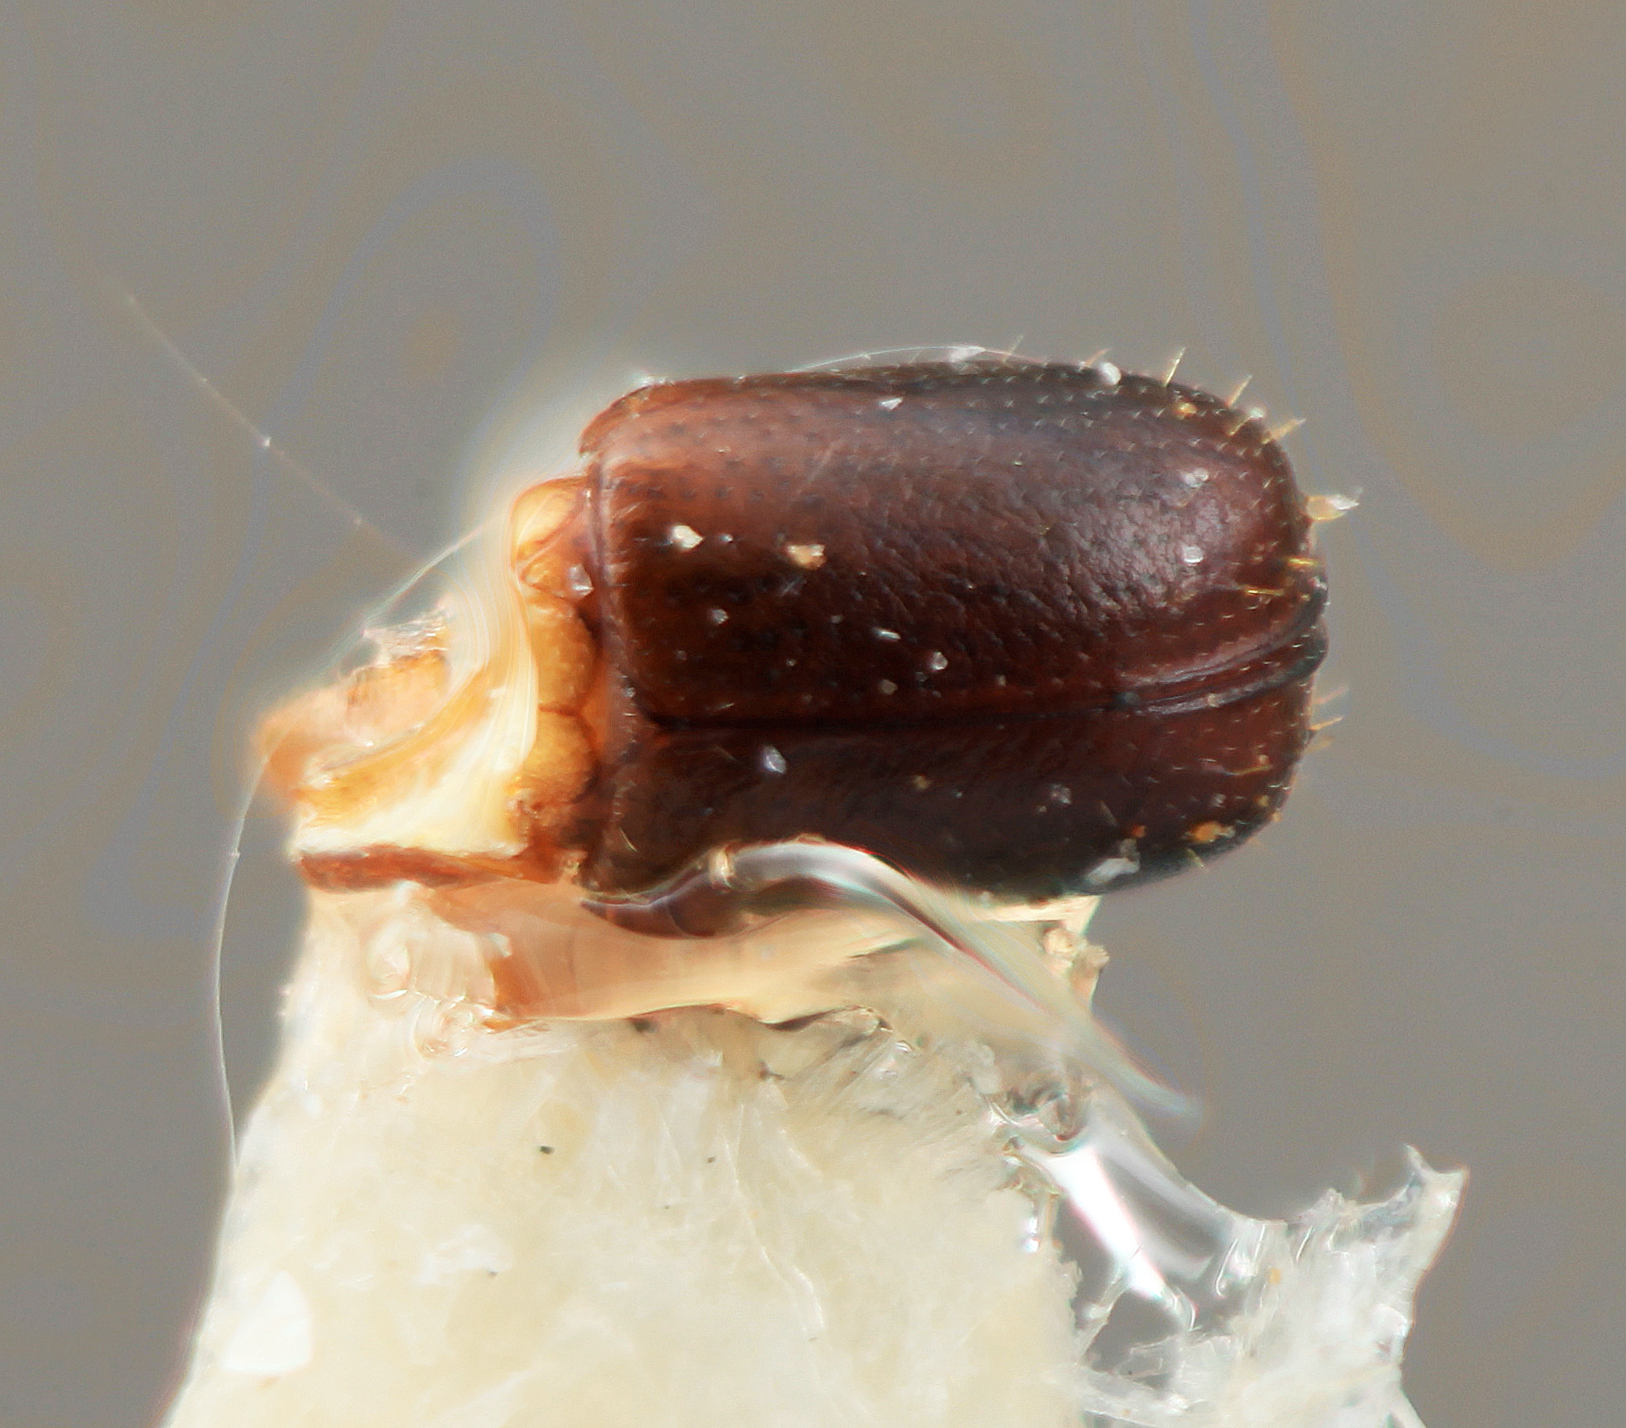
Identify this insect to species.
Corthylus exiguus
